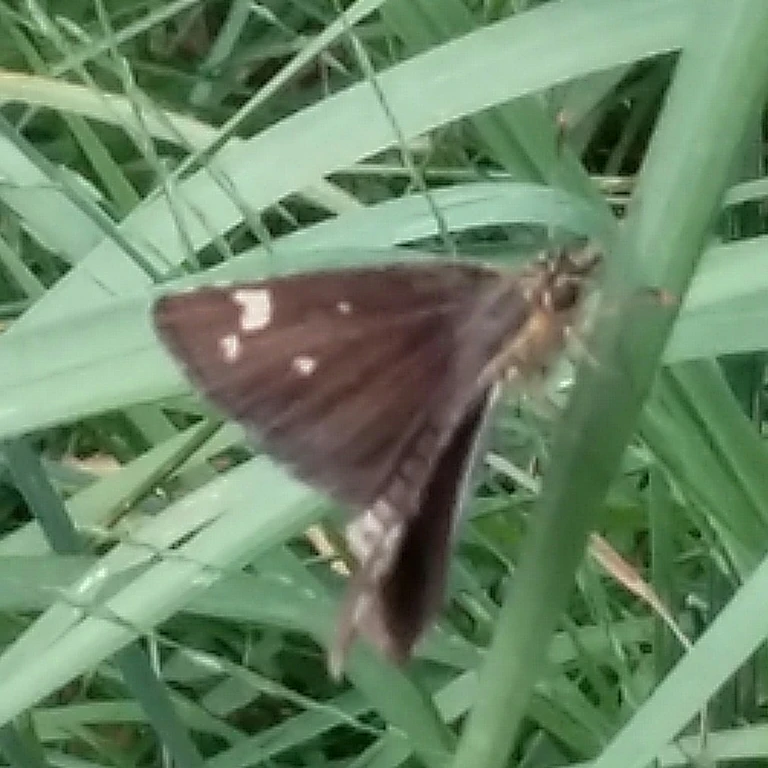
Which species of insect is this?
Heteropterus morpheus
